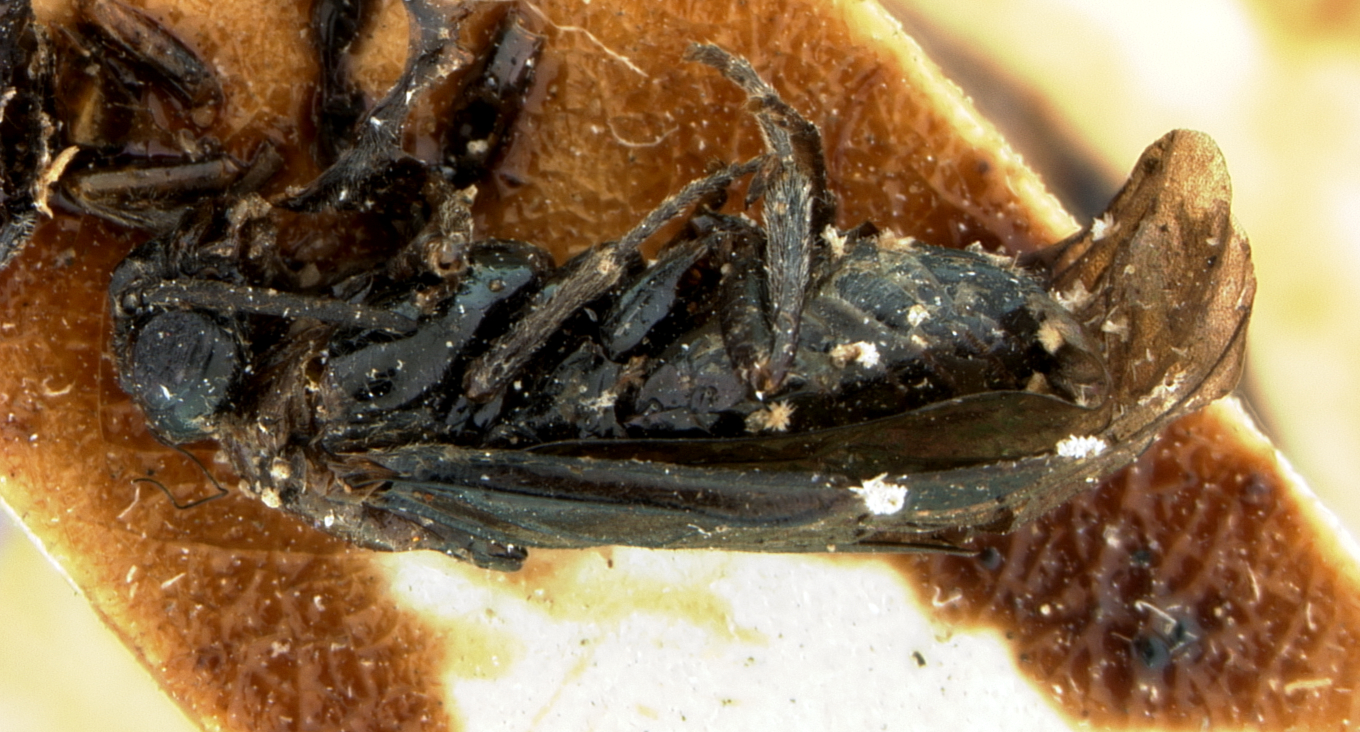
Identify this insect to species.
Schizocerus prunivorus
